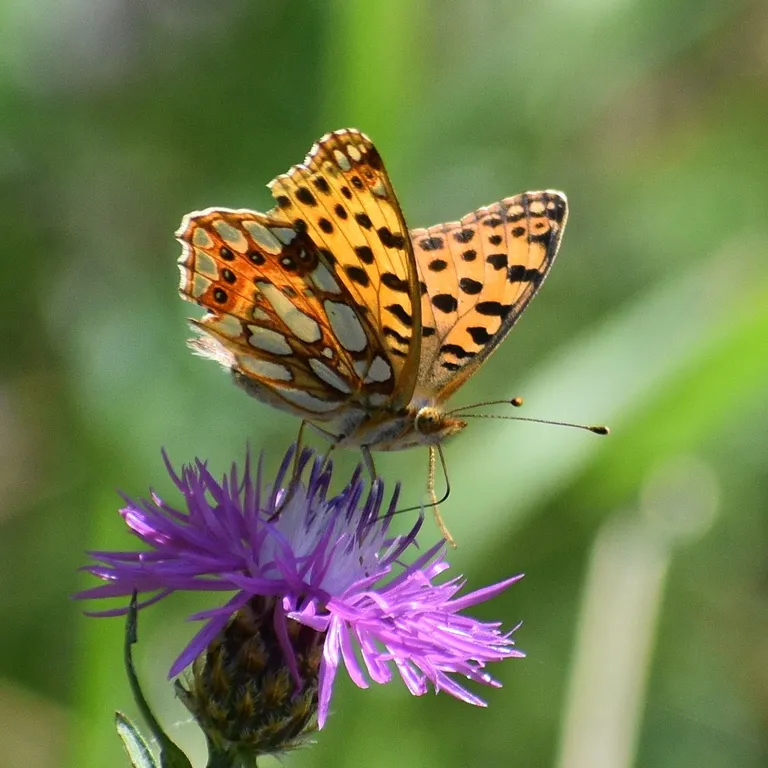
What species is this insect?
Issoria lathonia
